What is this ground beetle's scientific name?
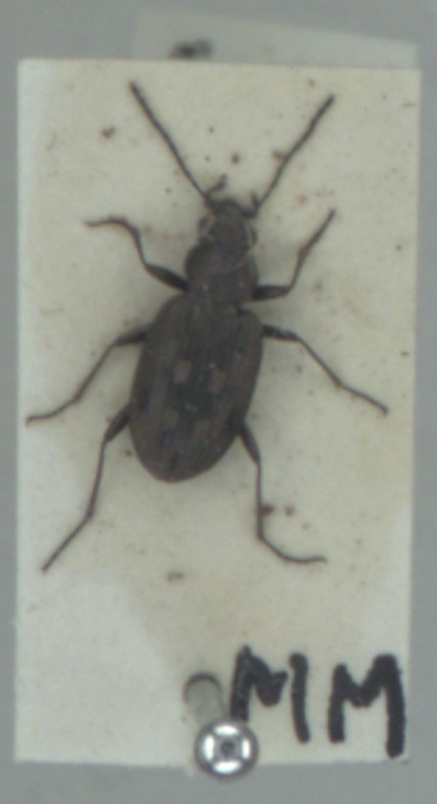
Bembidion litorale
